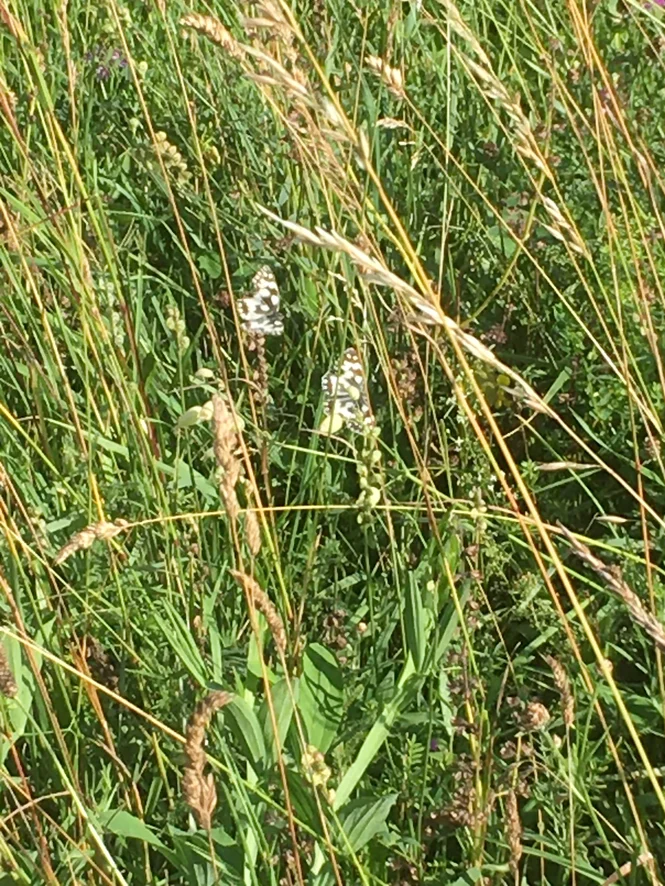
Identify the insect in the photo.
Melanargia galathea
